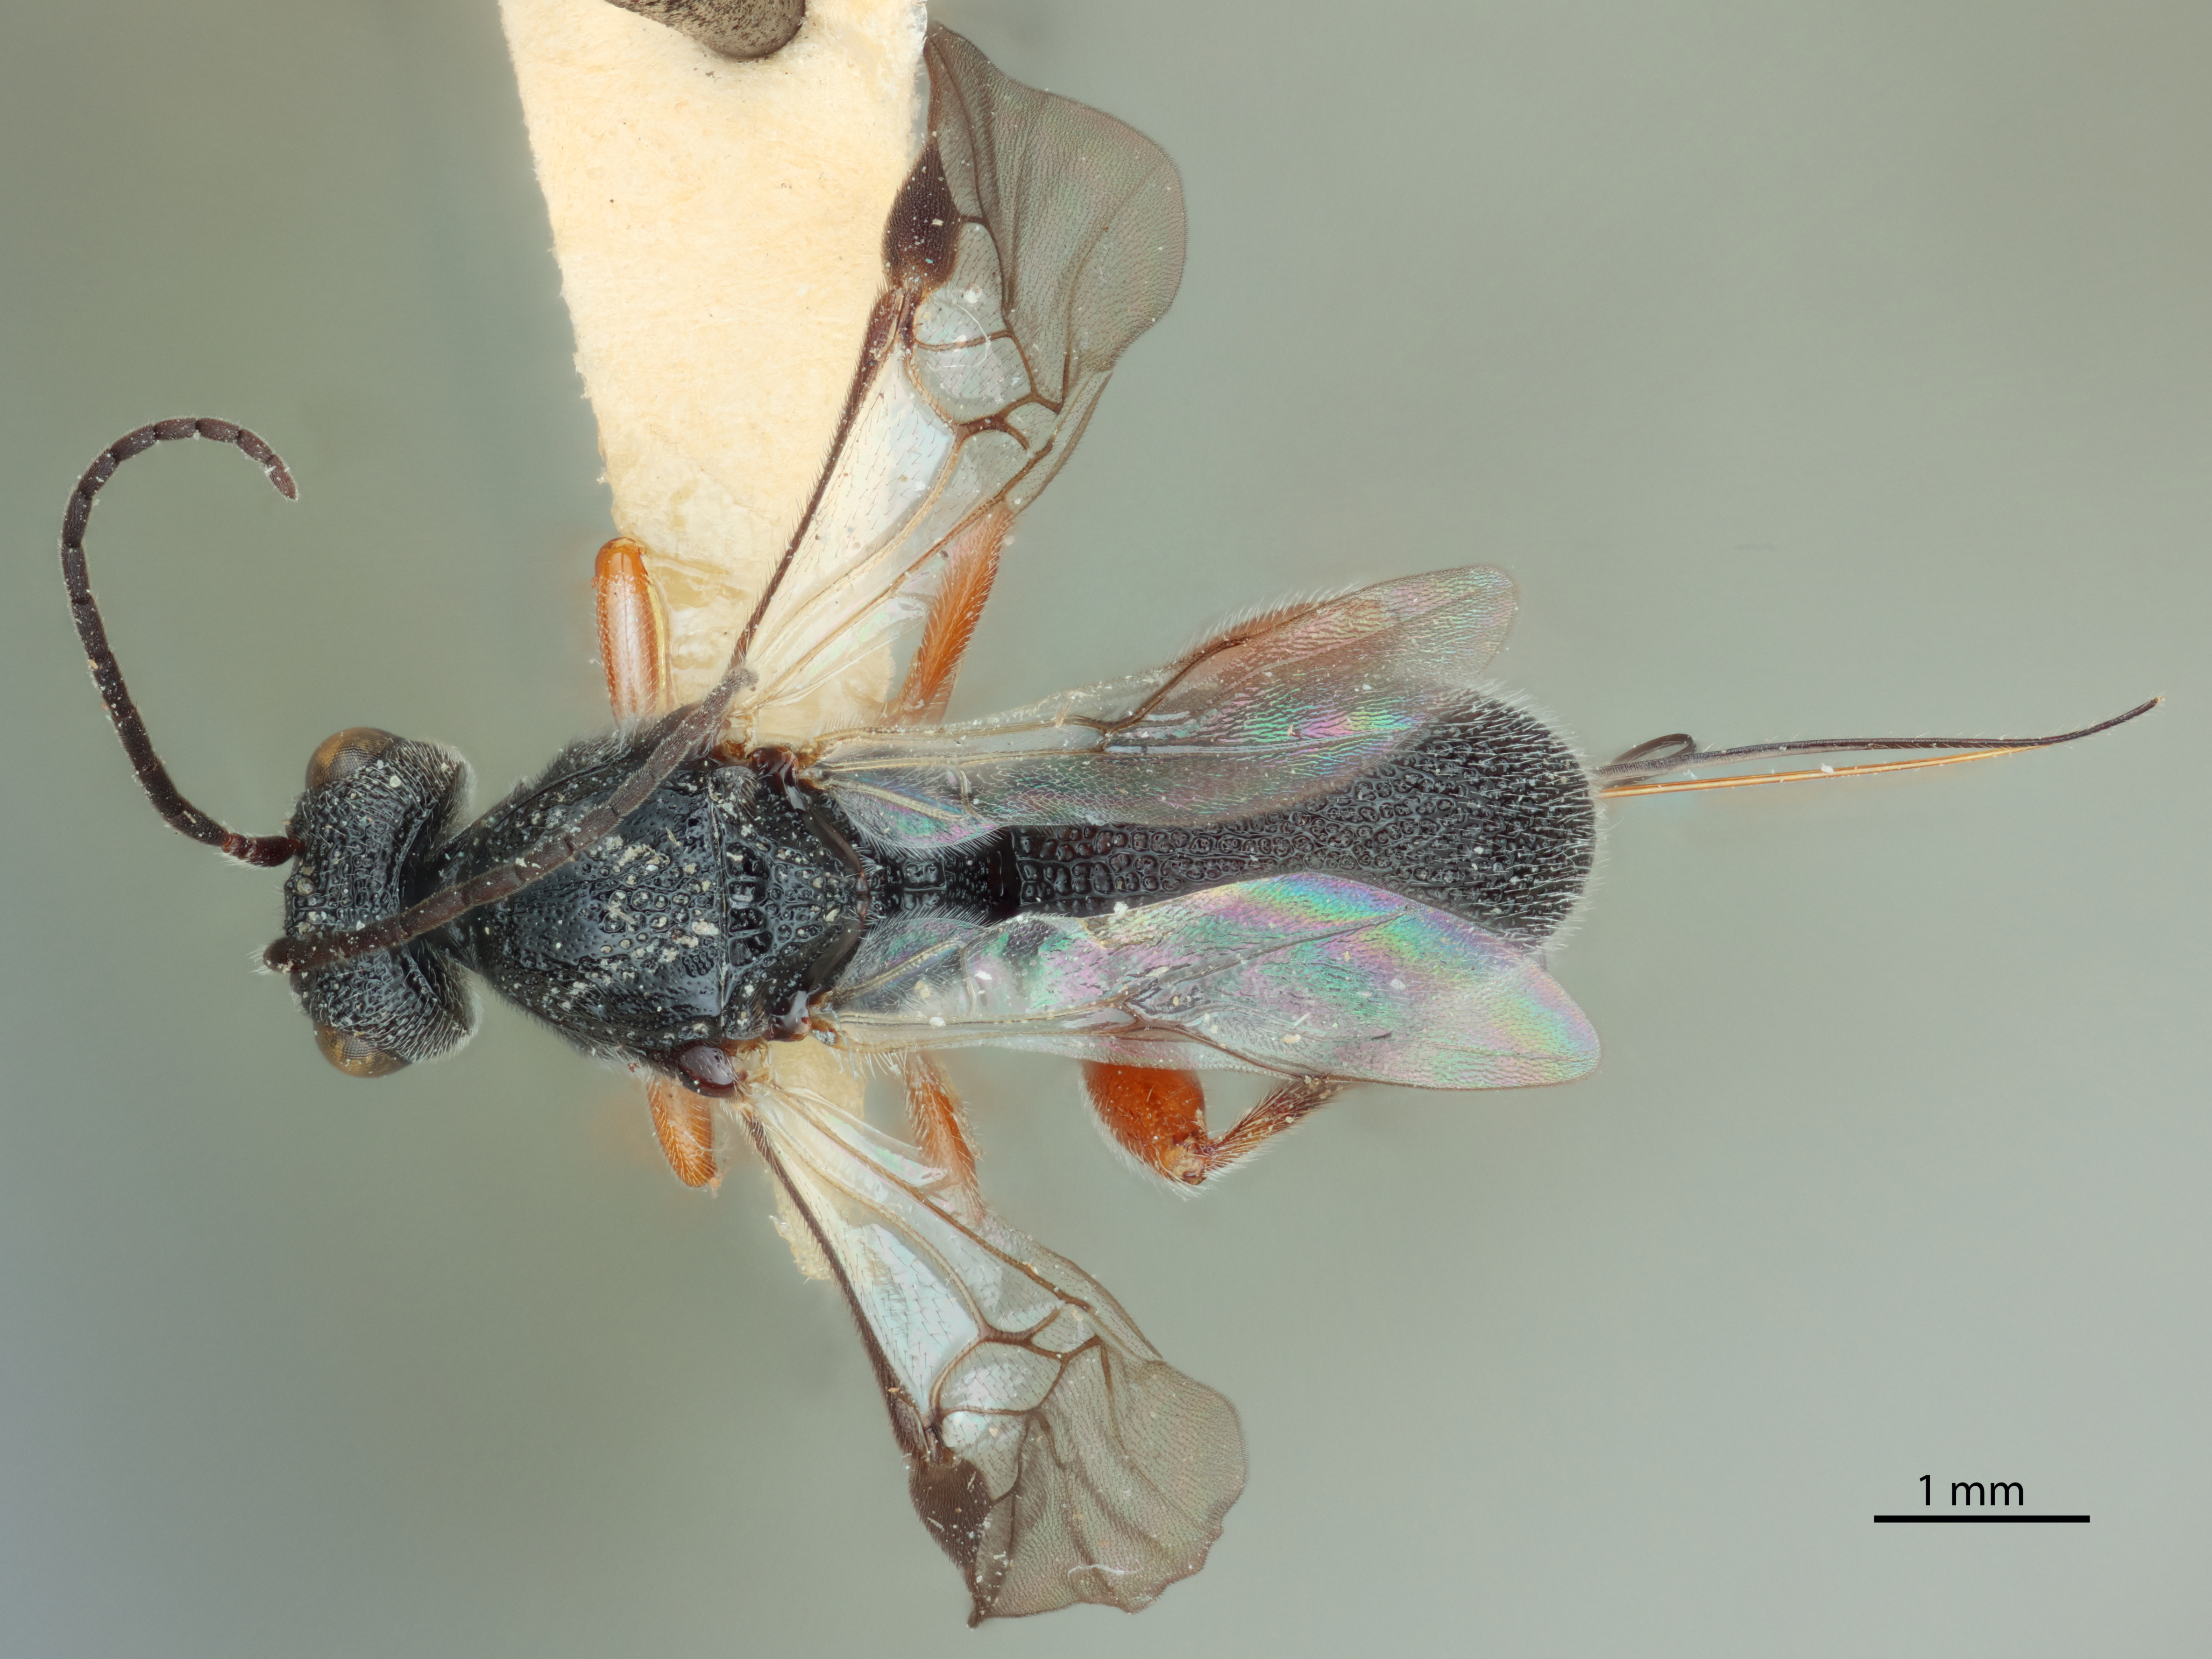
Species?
Urosigalphus grisseae
